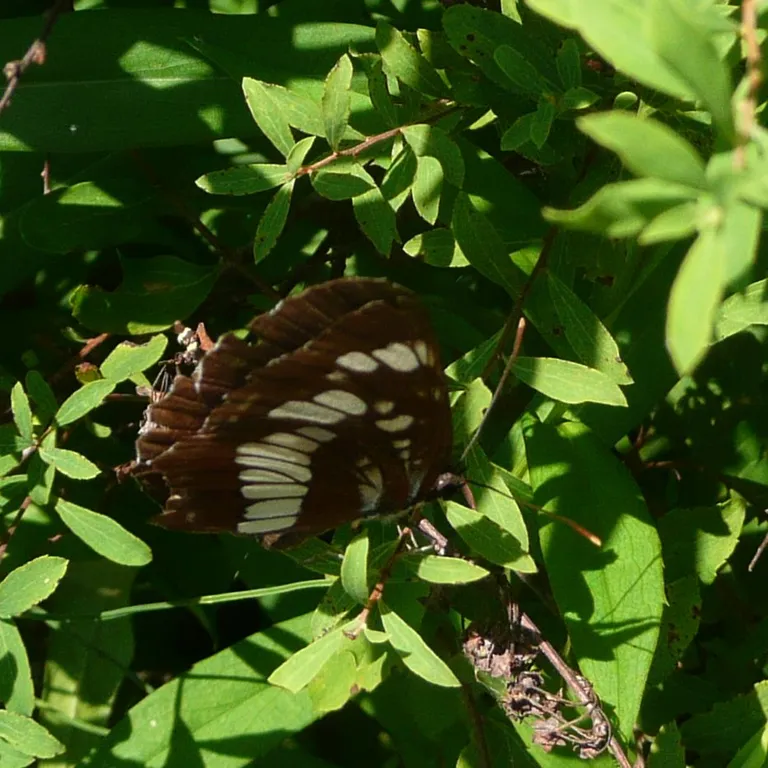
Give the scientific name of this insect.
Neptis rivularis
